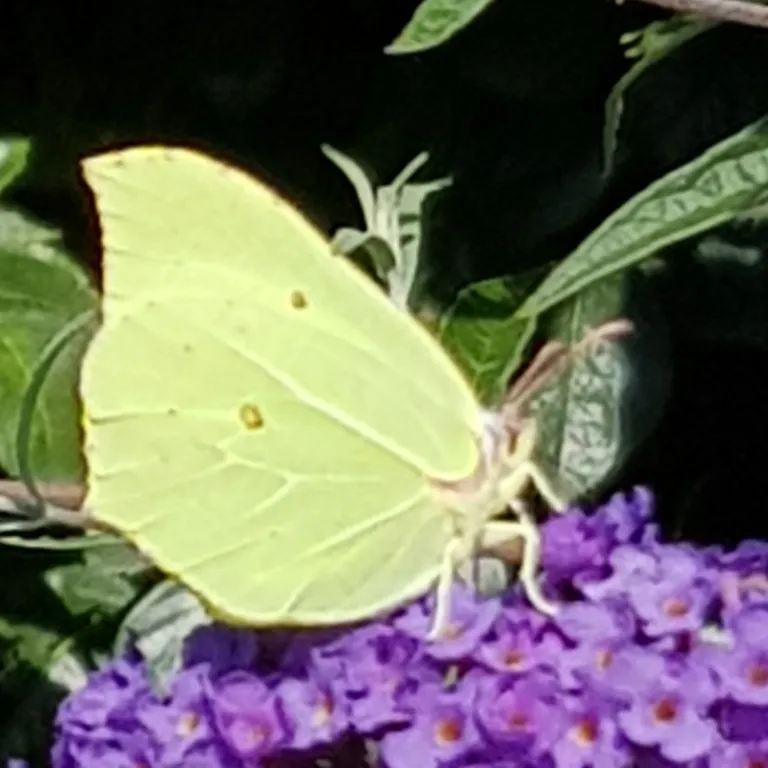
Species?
Gonepteryx rhamni
